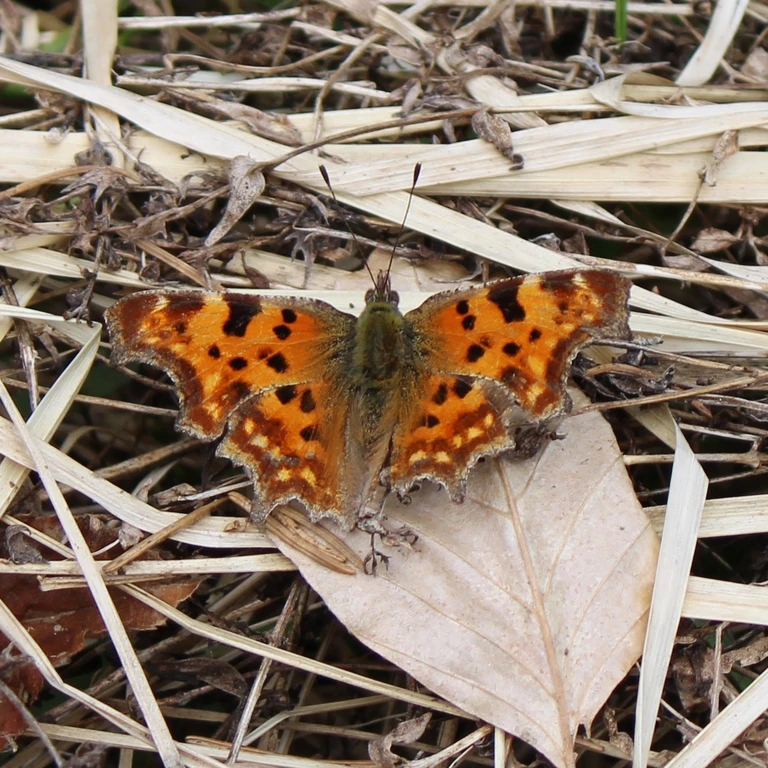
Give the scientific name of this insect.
Polygonia c-album
